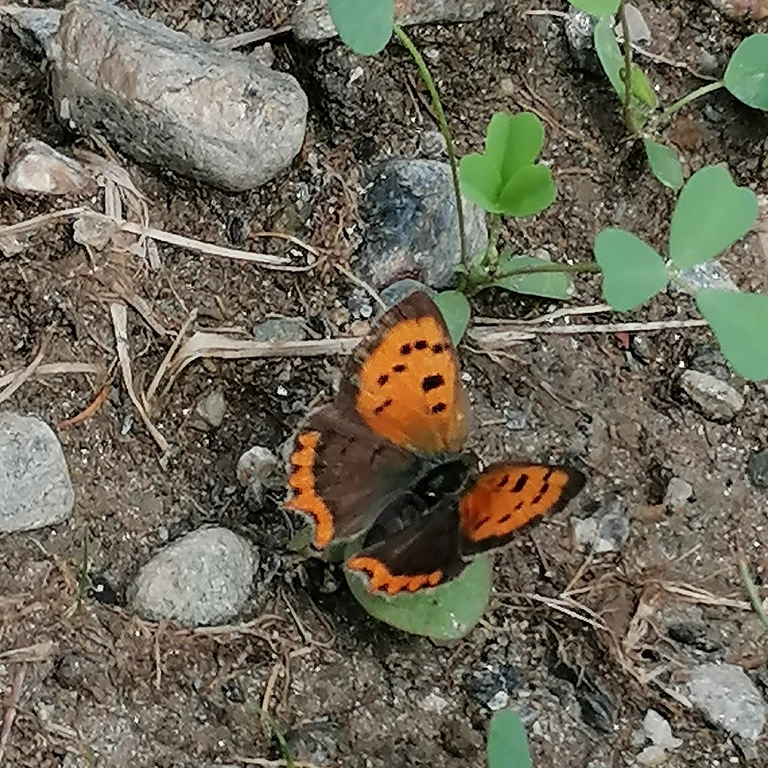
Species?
Lycaena phlaeas
